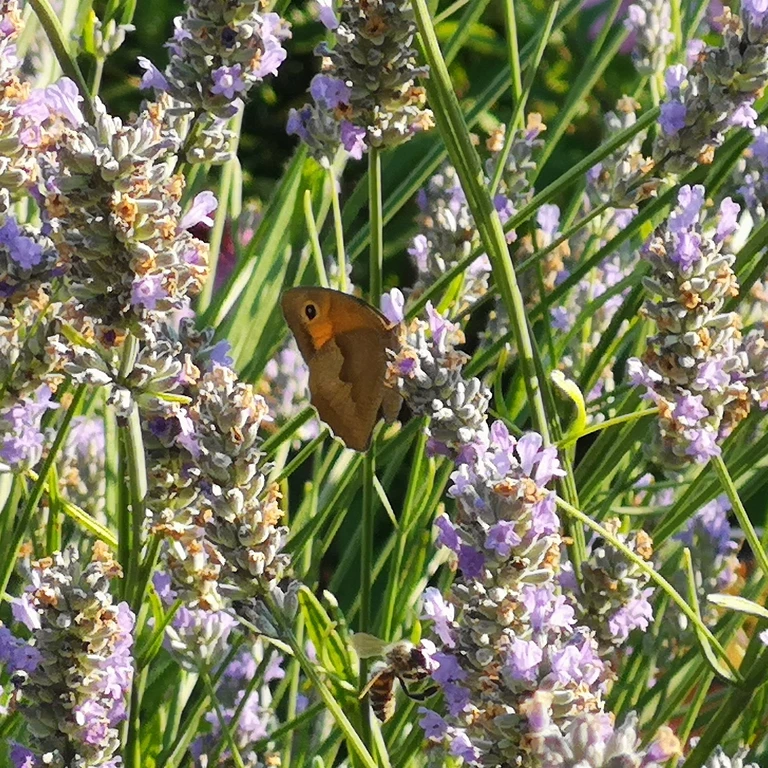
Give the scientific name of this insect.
Maniola jurtina
